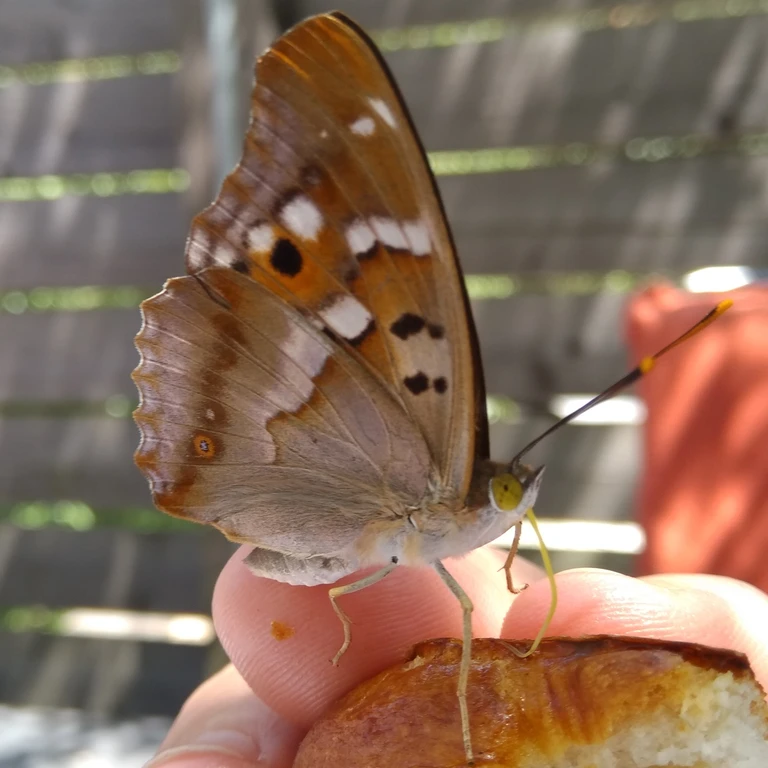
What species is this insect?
Apatura ilia
